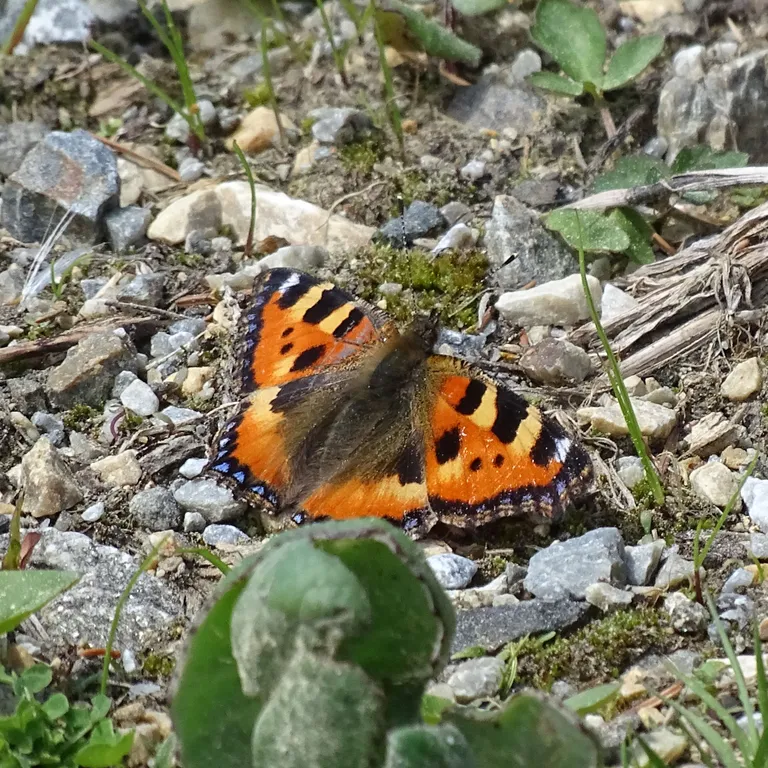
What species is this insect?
Aglais urticae
